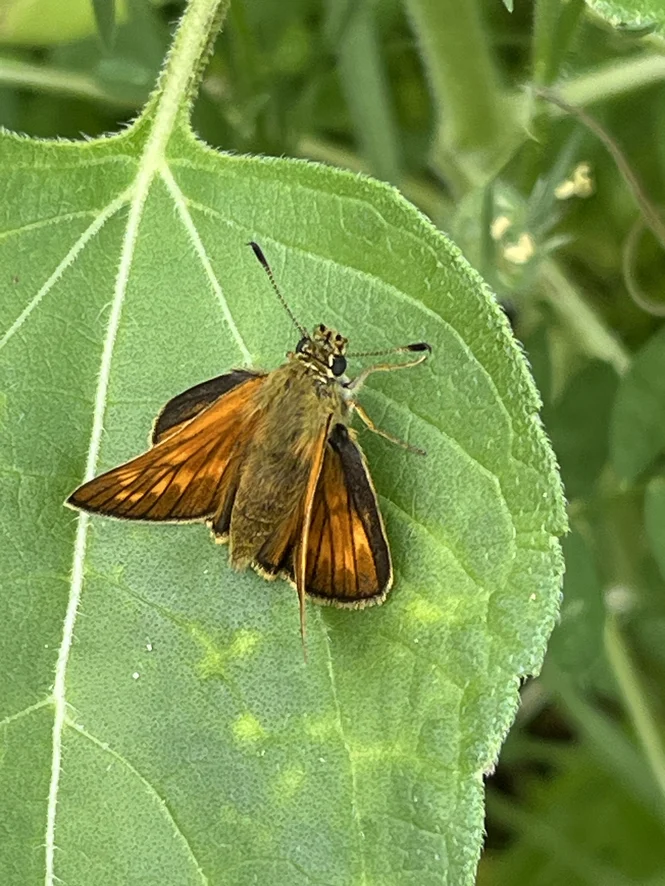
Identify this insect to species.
Ochlodes sylvanus (also Ochlodes venata)
